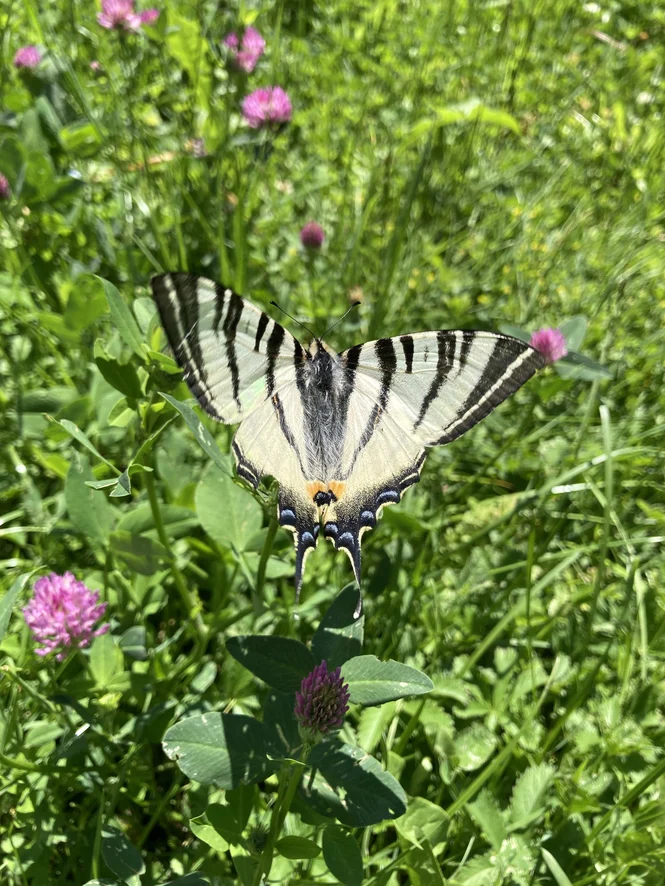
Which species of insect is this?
Iphiclides podalirius
